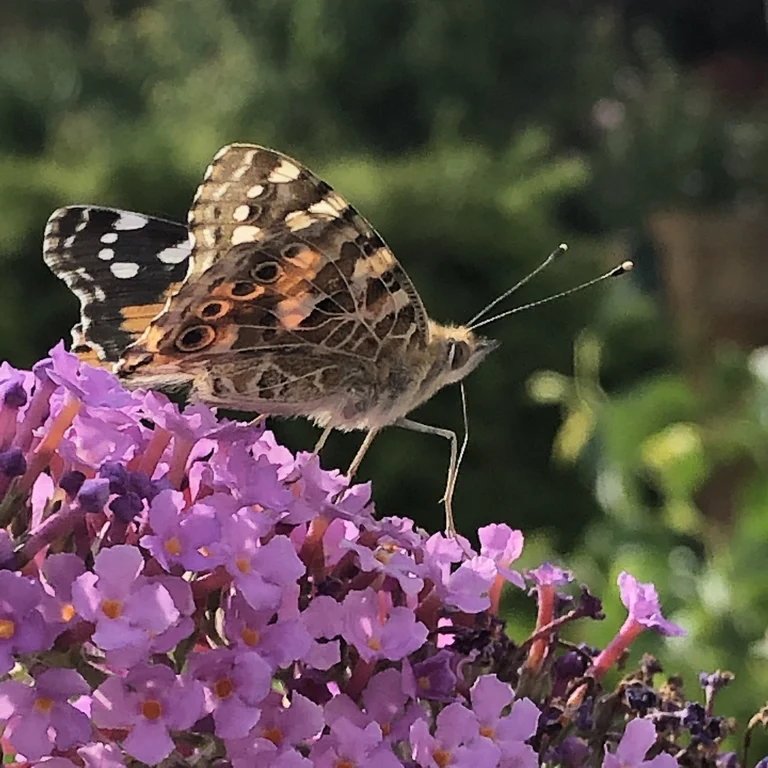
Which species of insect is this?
Vanessa cardui
